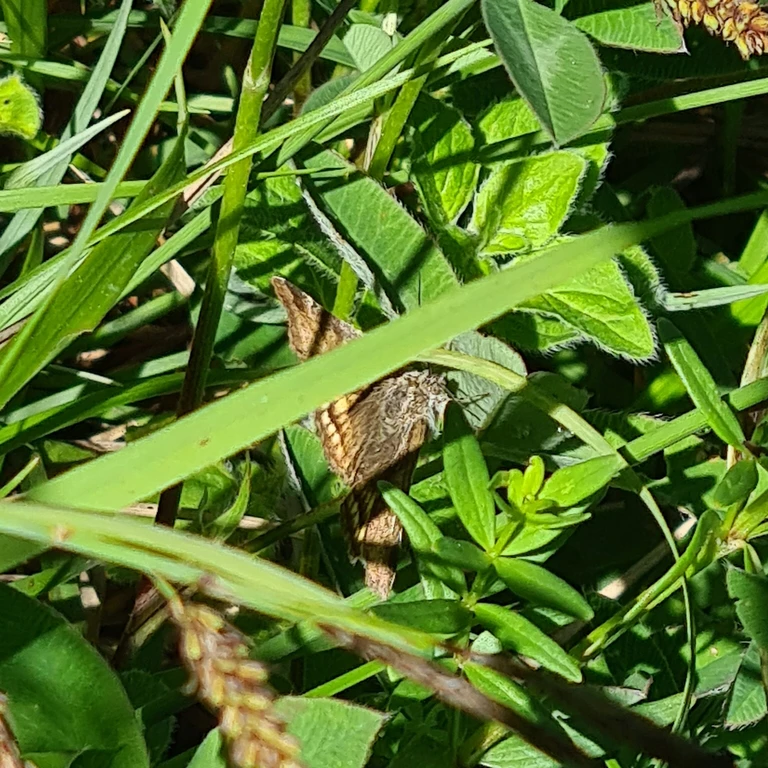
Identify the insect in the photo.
Euclidia glyphica
